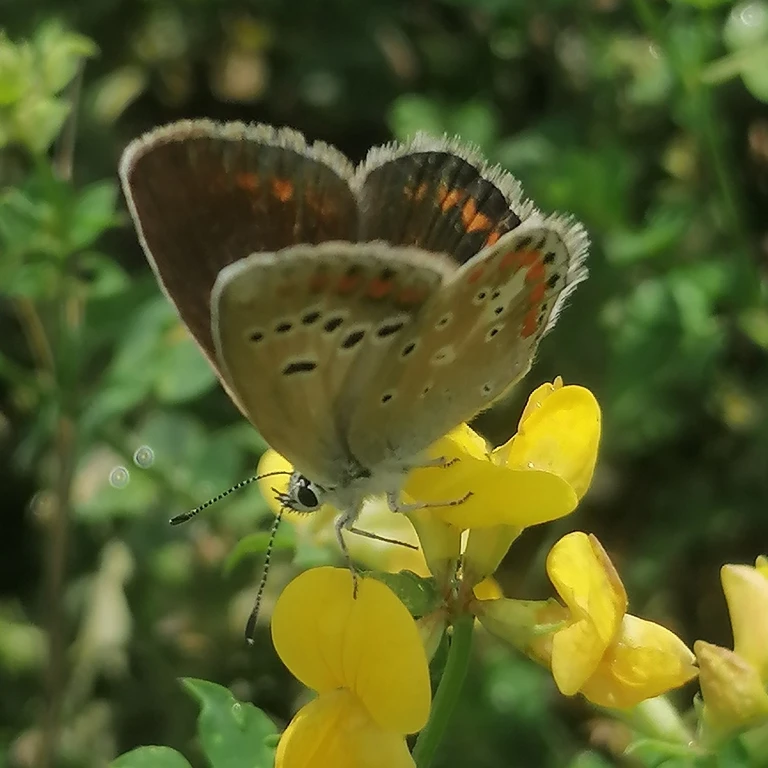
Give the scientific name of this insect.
Polyommatus dorylas
